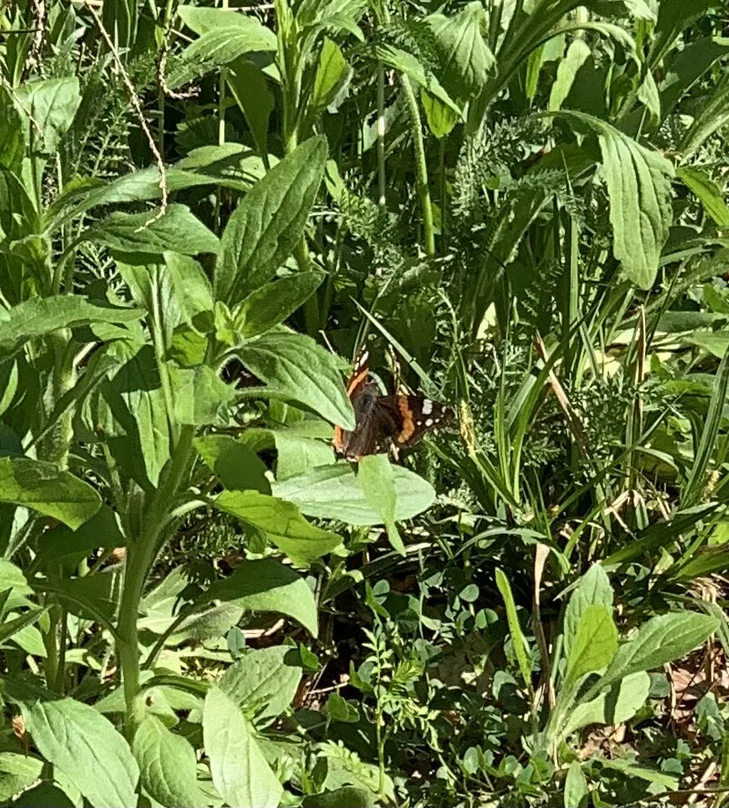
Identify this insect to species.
Vanessa atalanta
